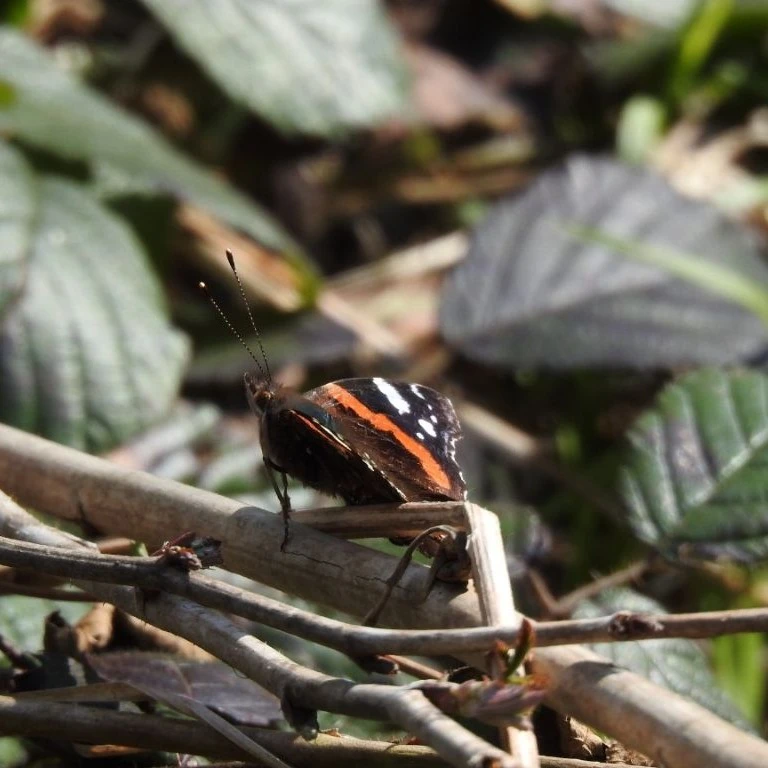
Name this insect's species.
Vanessa atalanta
